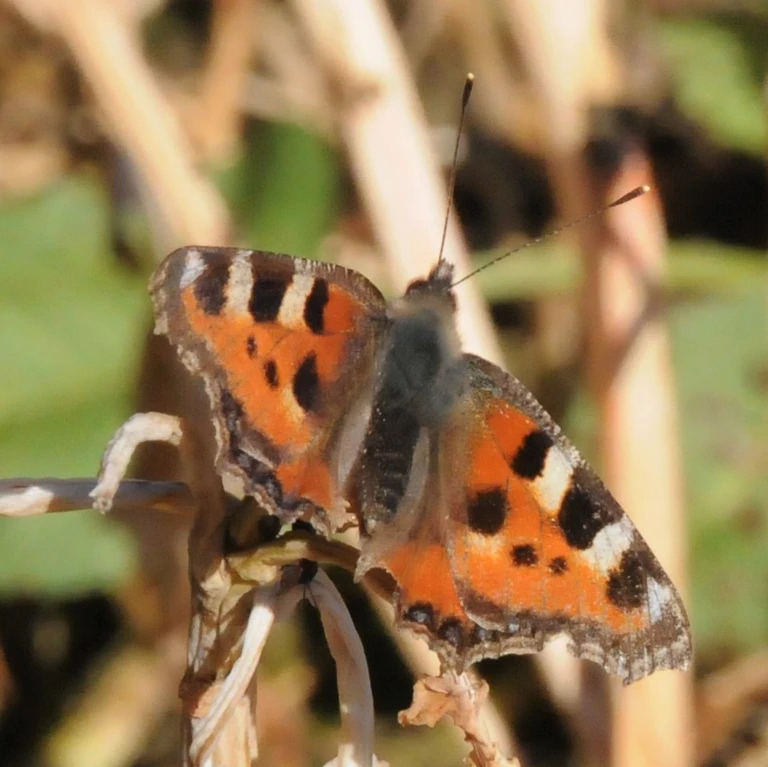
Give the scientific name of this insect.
Aglais urticae
